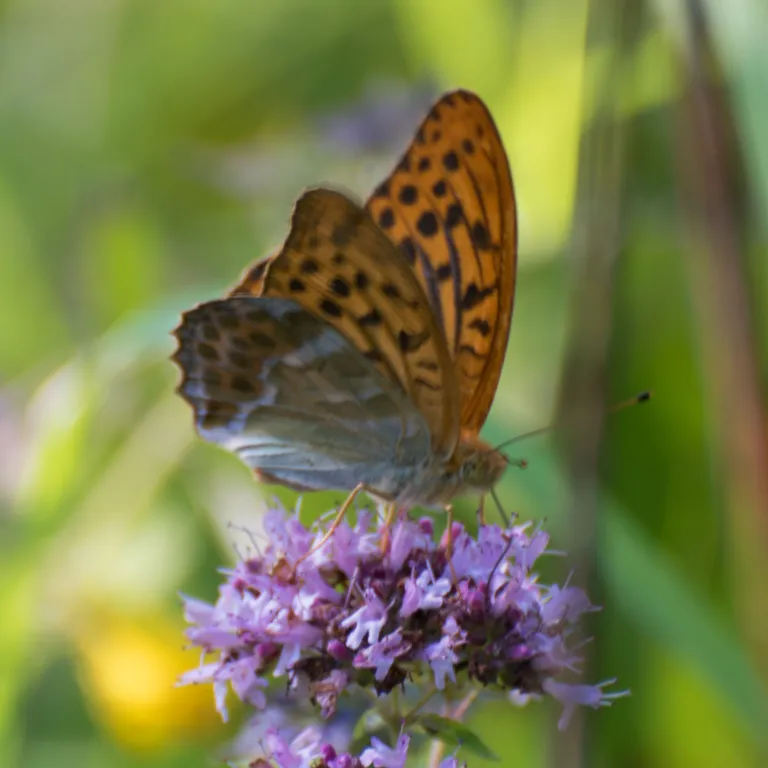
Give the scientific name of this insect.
Argynnis paphia
